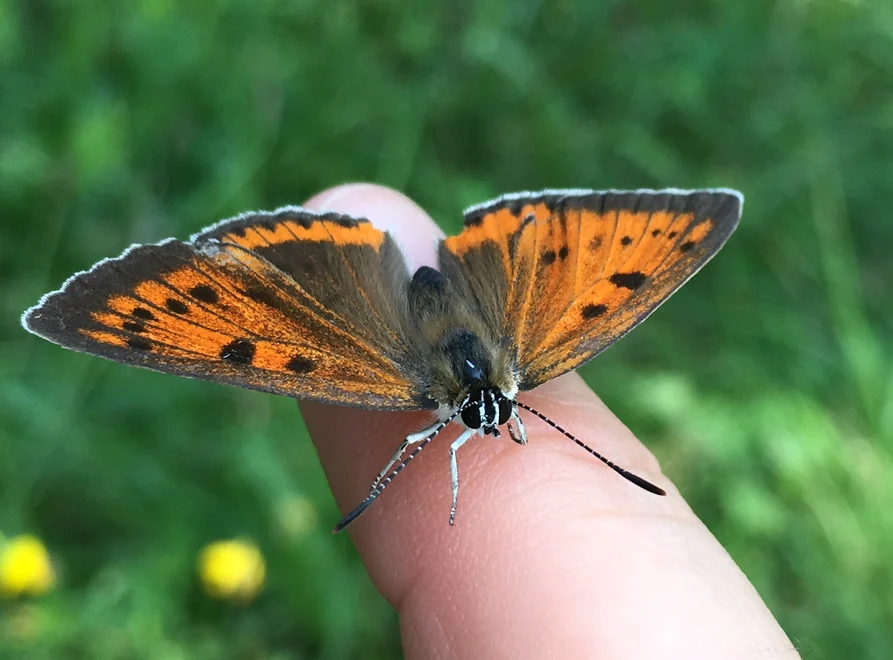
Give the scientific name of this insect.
Lycaena dispar
